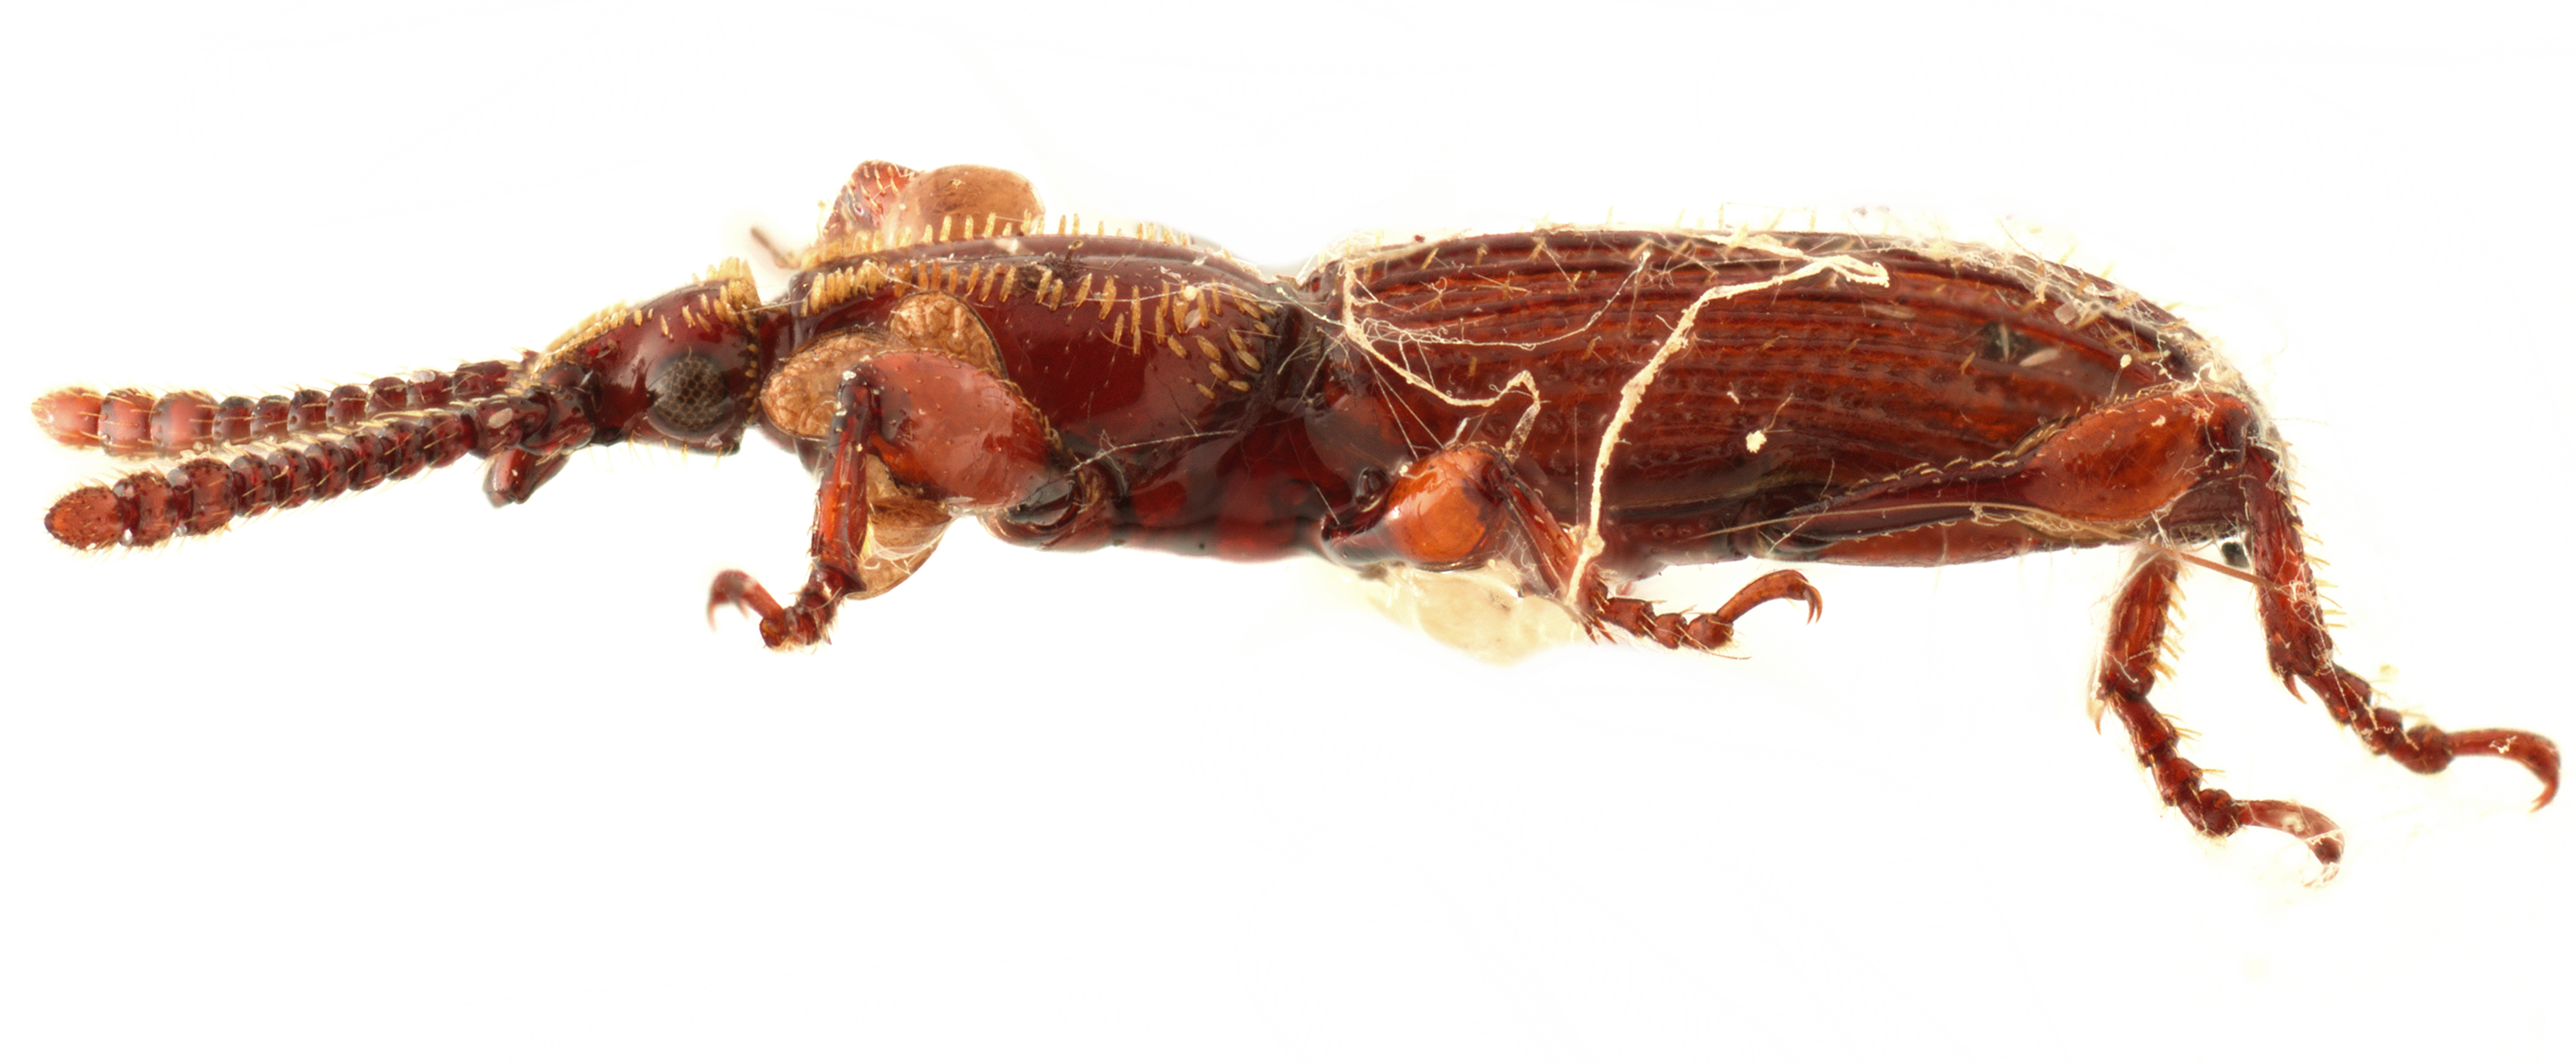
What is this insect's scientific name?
Podozemius comparabilis
